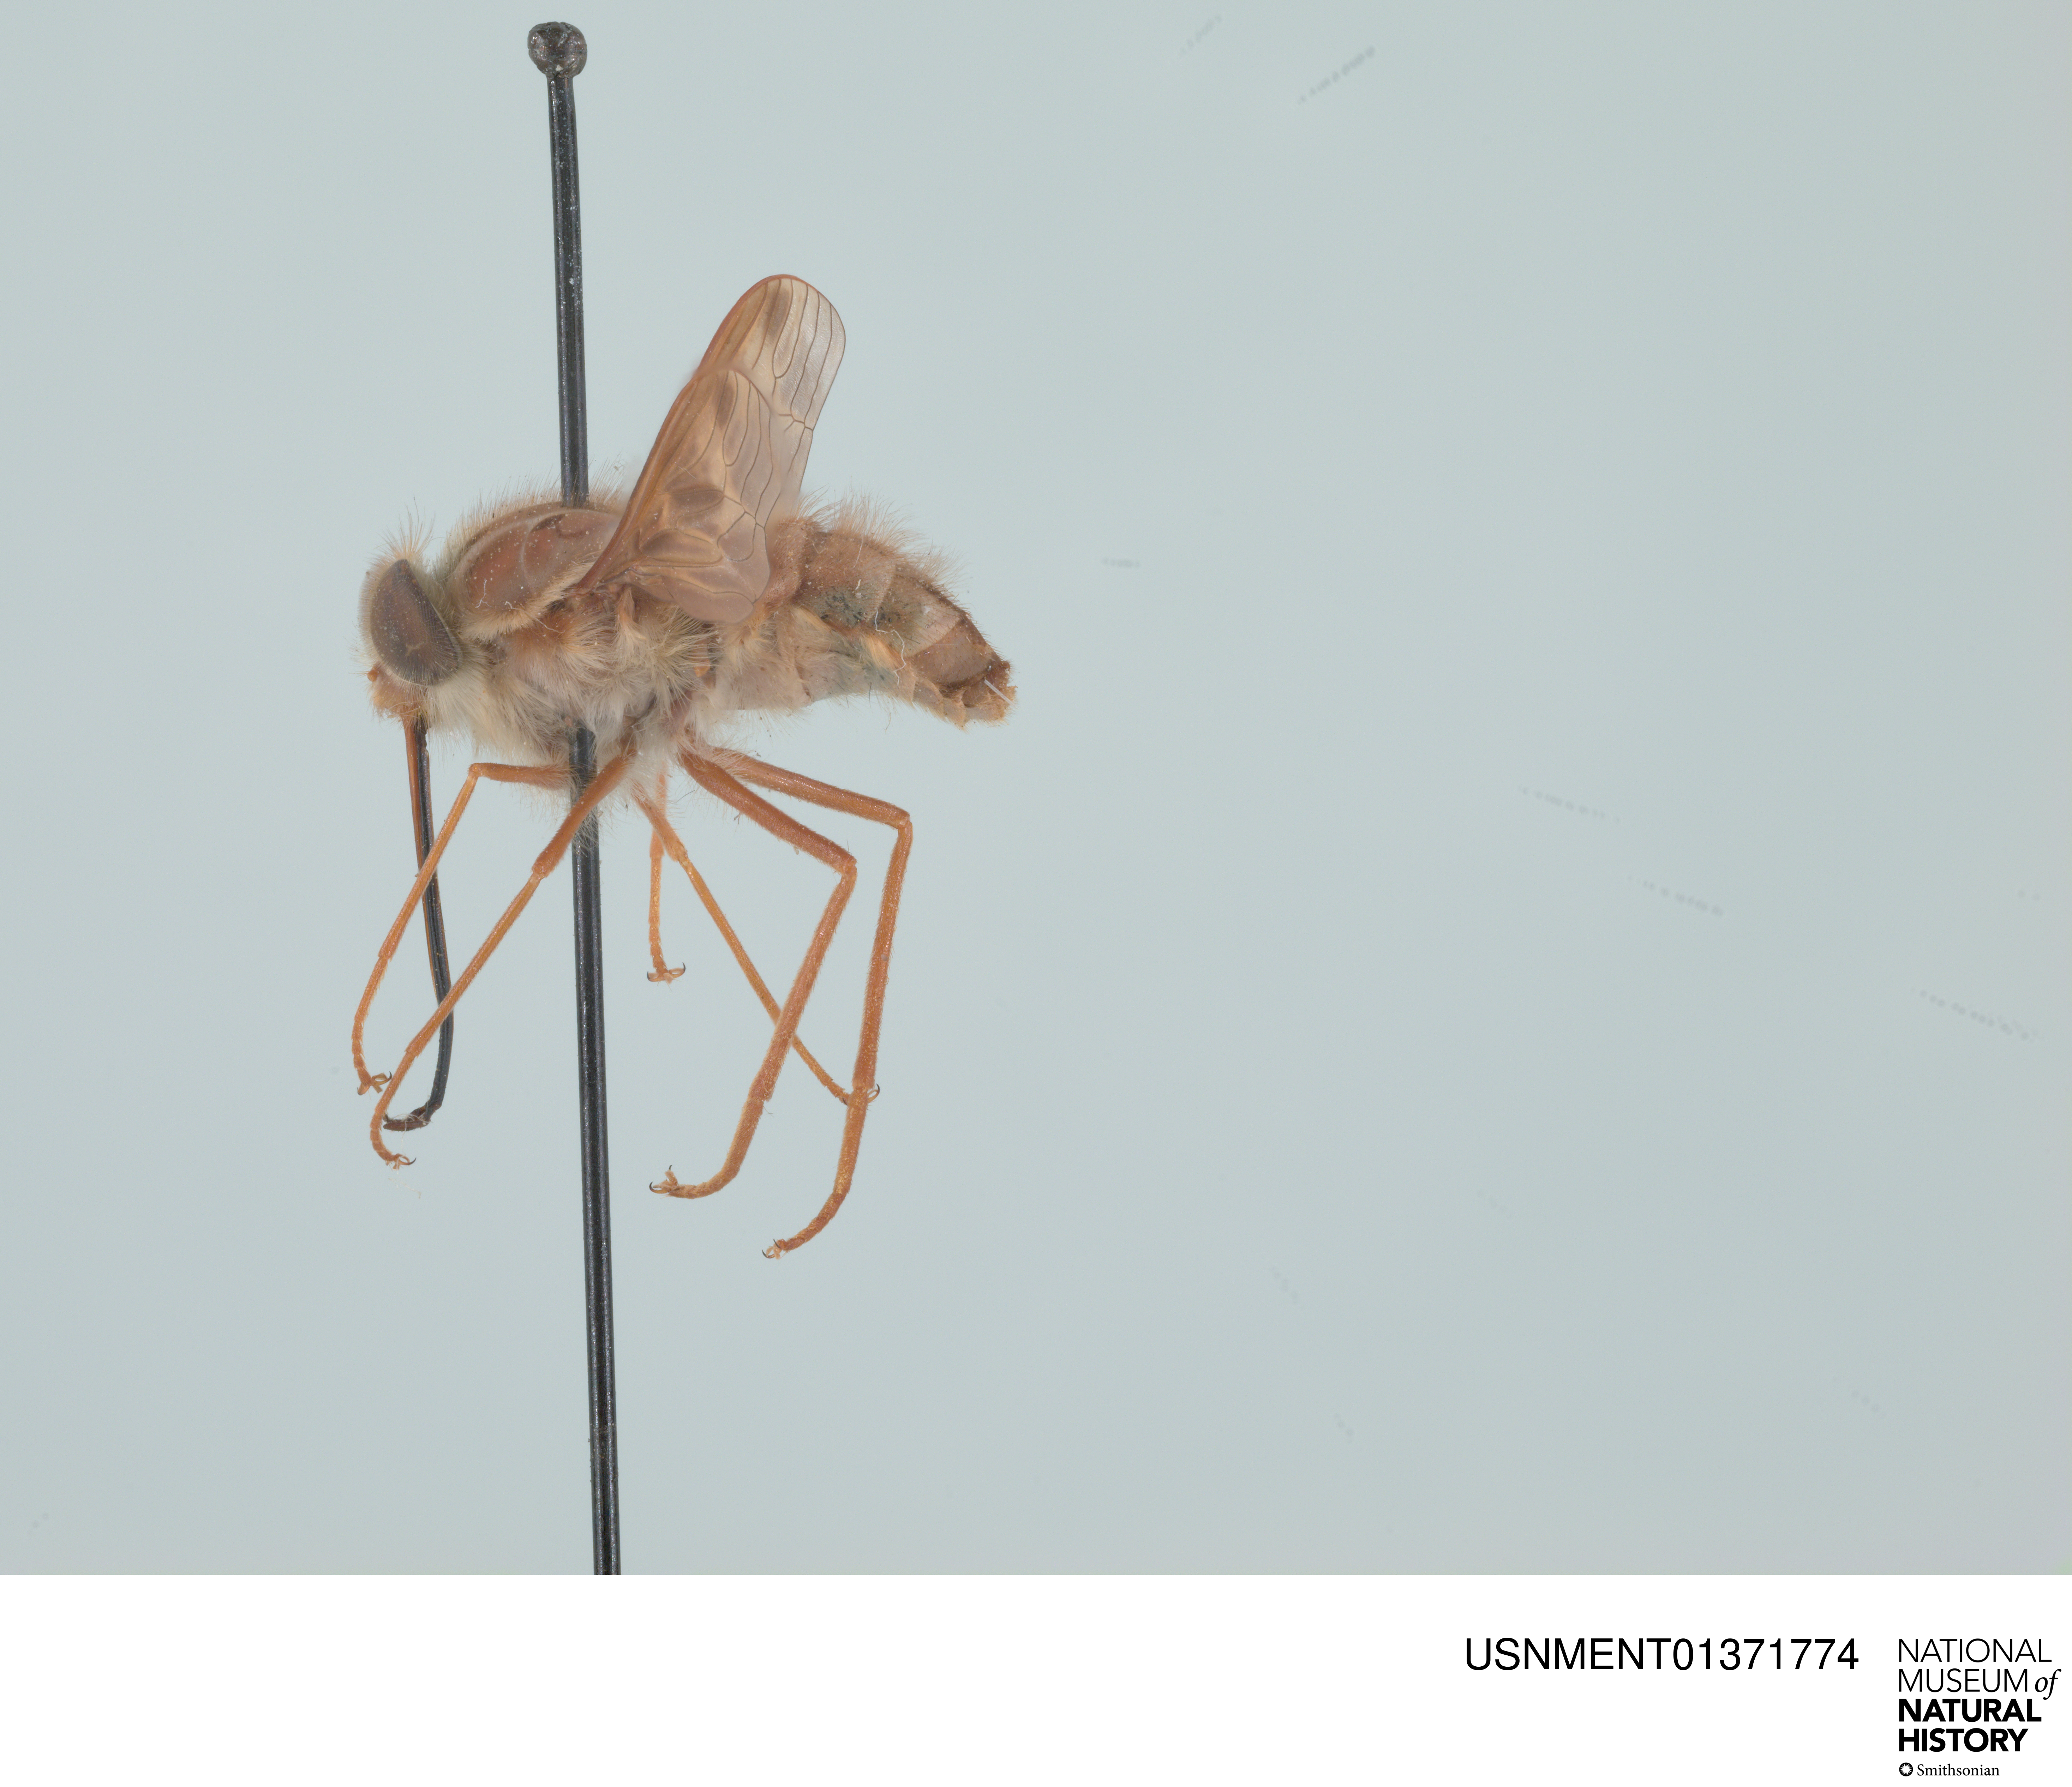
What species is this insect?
Hirmoneura nubipennis (also Trichophthalma nubipennis)
